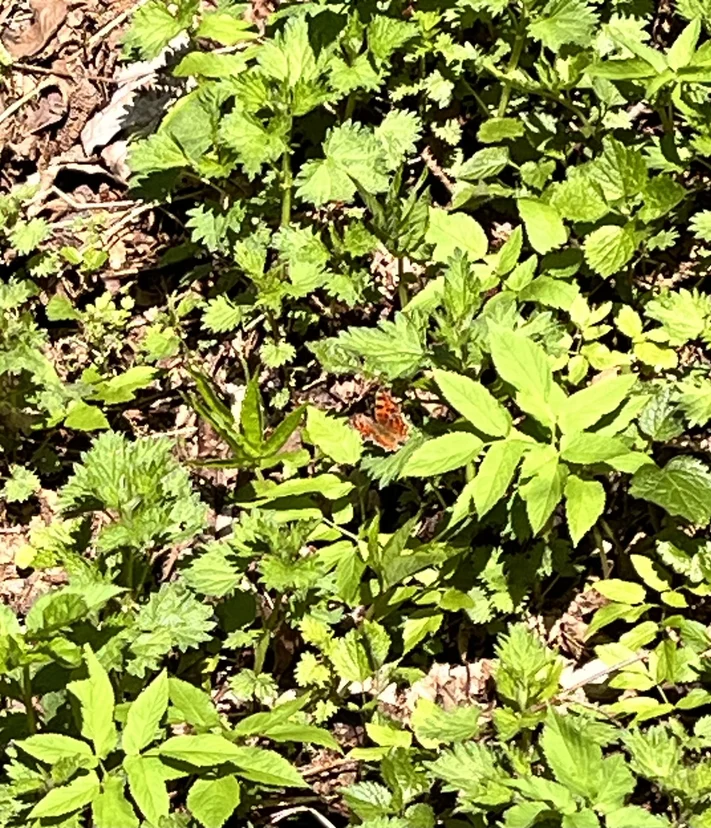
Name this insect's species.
Polygonia c-album
